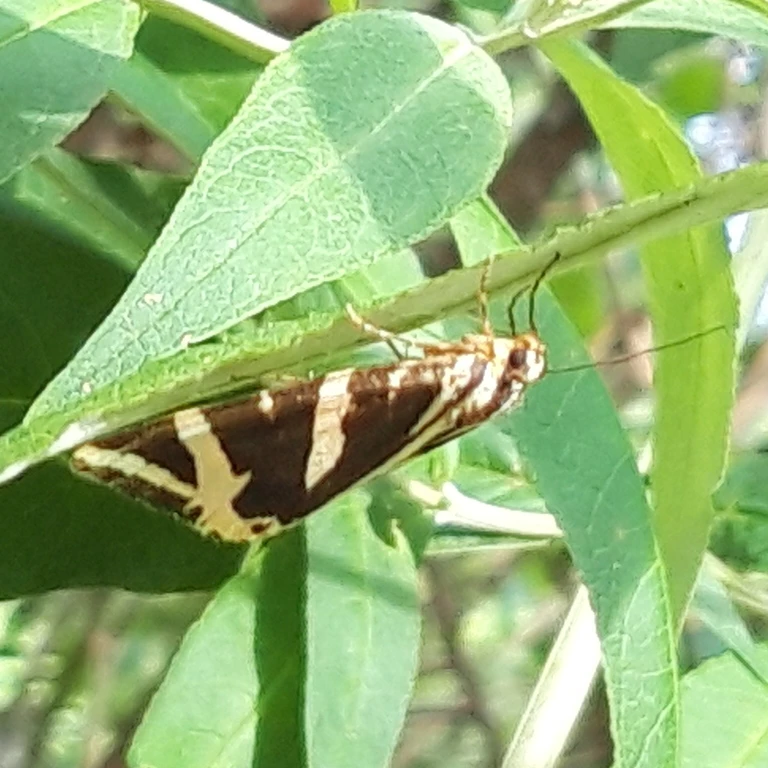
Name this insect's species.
Euplagia quadripunctaria
